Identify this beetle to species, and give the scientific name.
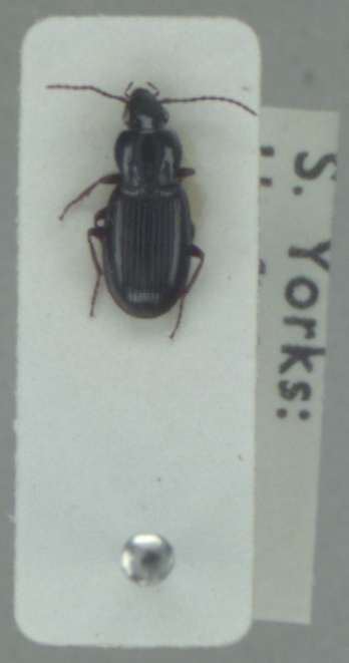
Pterostichus strenuus
